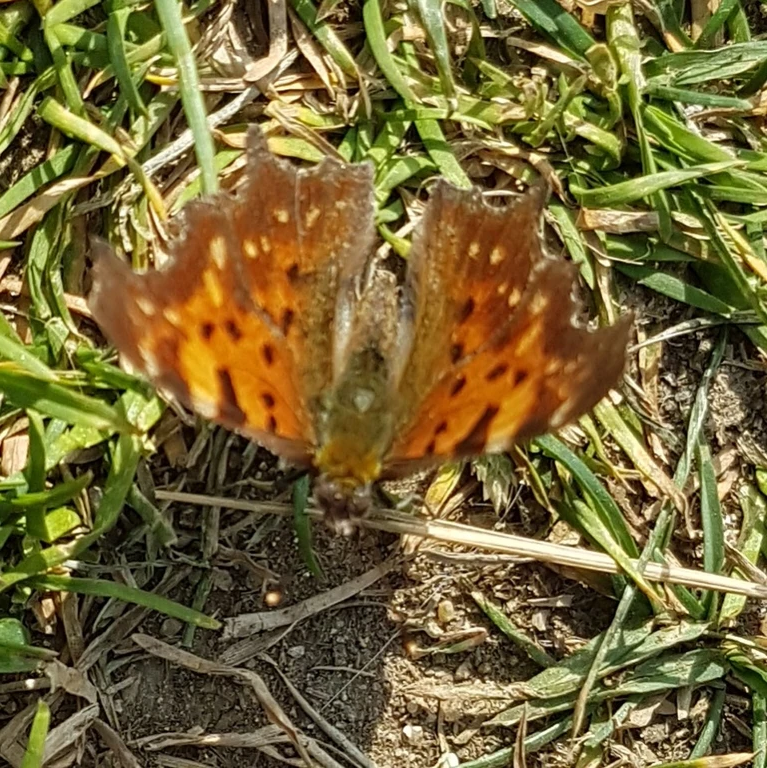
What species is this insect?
Polygonia c-album
